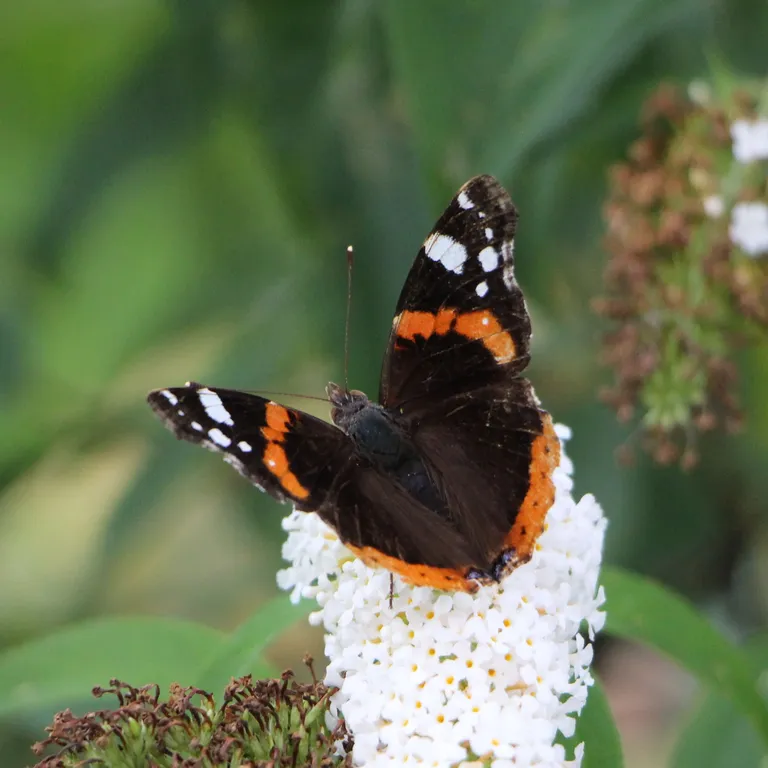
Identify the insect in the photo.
Vanessa atalanta
